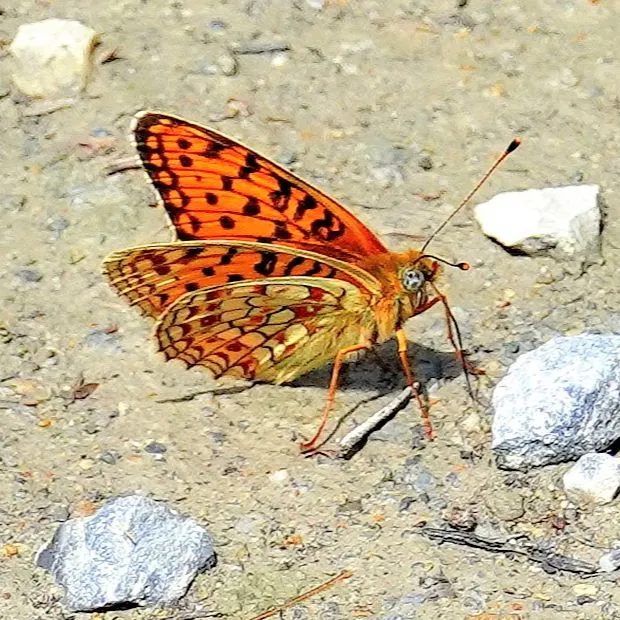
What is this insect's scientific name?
Fabriciana niobe
